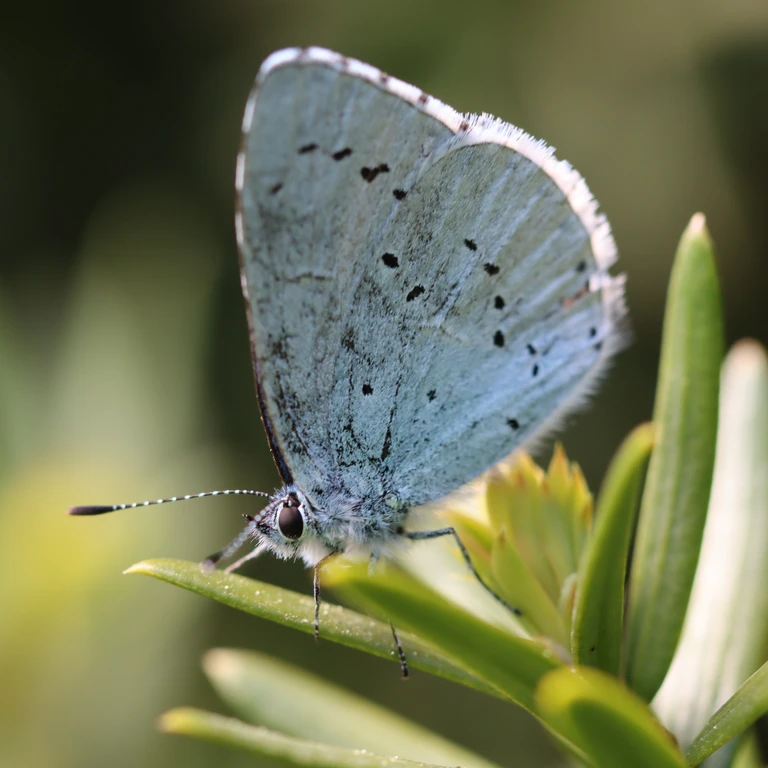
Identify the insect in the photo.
Celastrina argiolus
